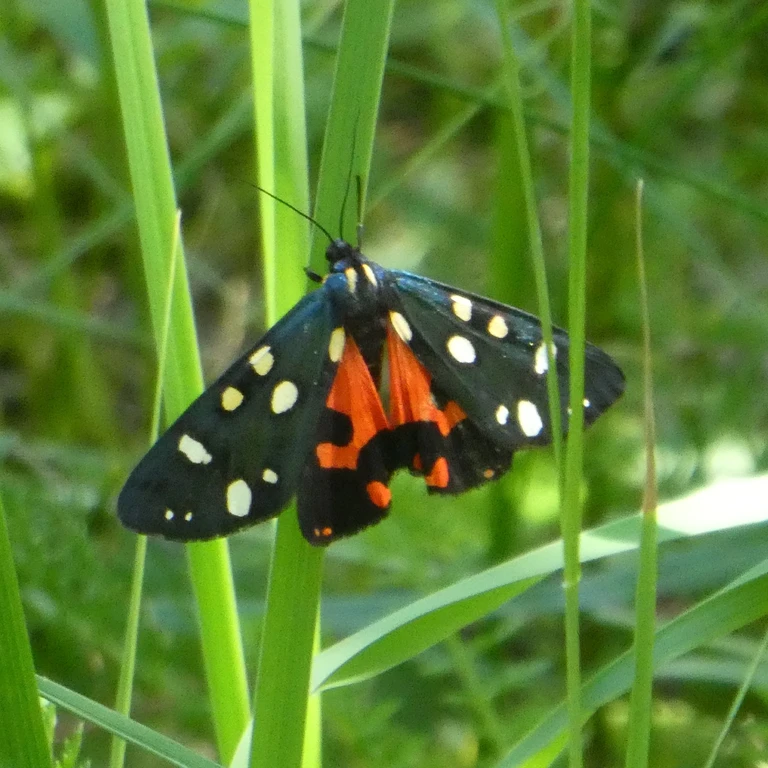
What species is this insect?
Callimorpha dominula
